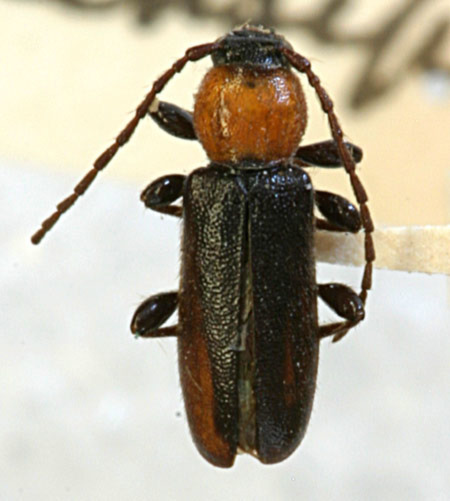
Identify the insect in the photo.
Phymatodes hirtellus (also Phymatodes densipennis)
